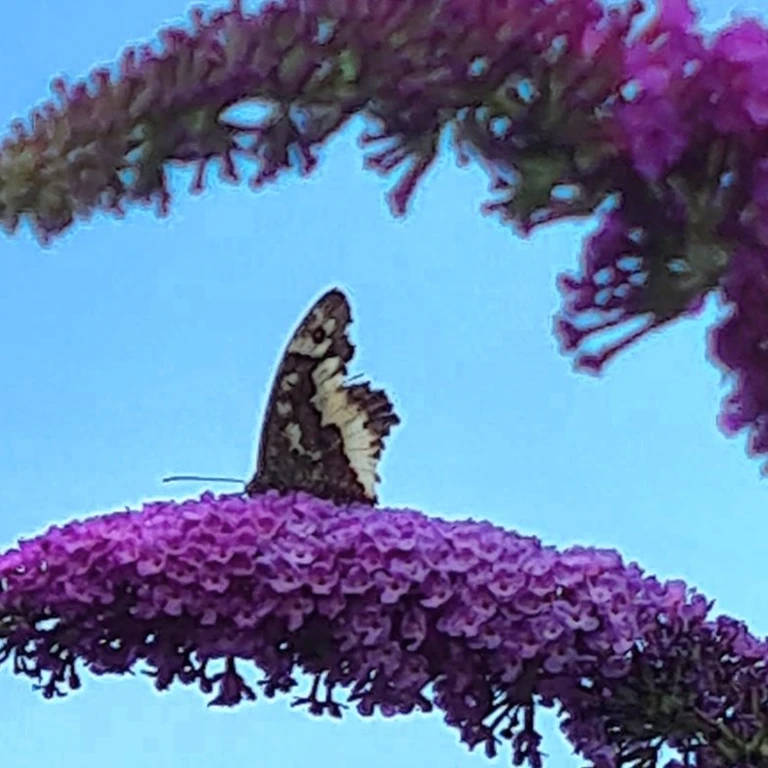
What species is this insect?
Brintesia circe
